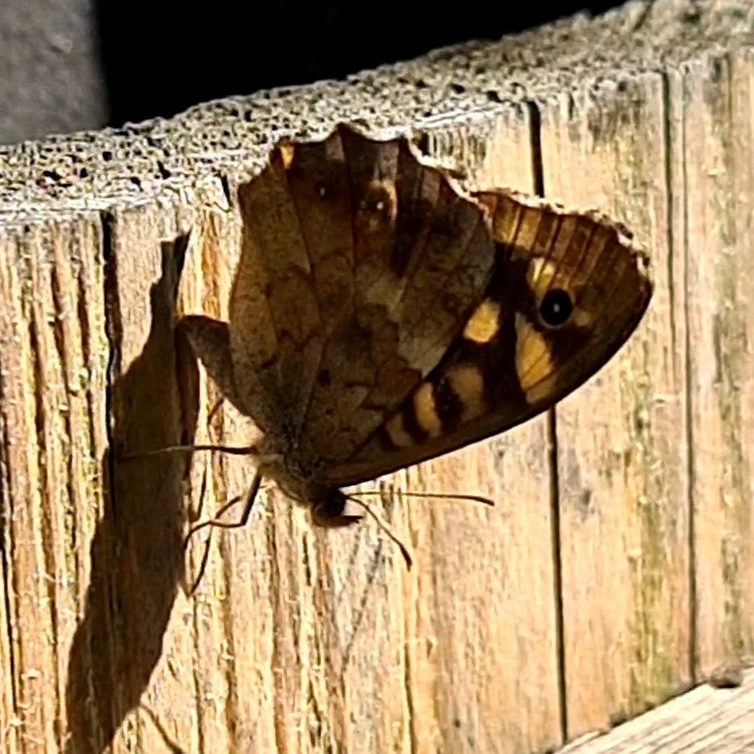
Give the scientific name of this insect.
Pararge aegeria
